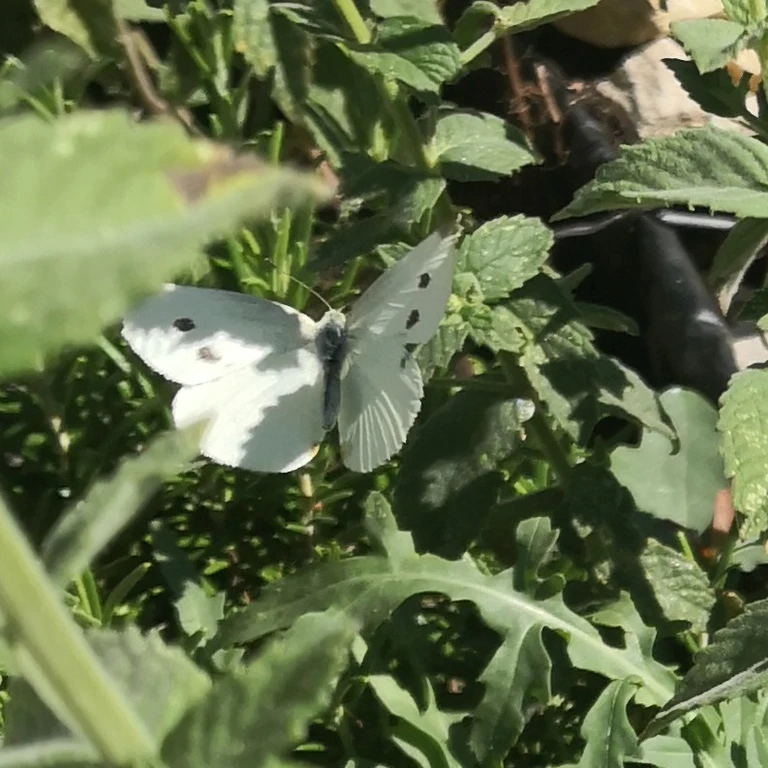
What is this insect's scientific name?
Pieris rapae
